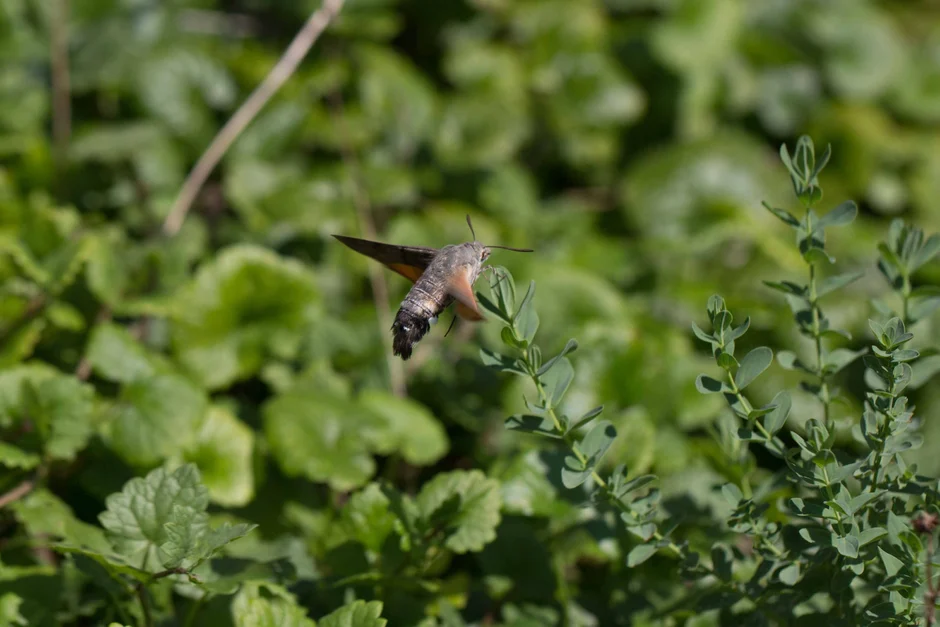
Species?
Macroglossum stellatarum
